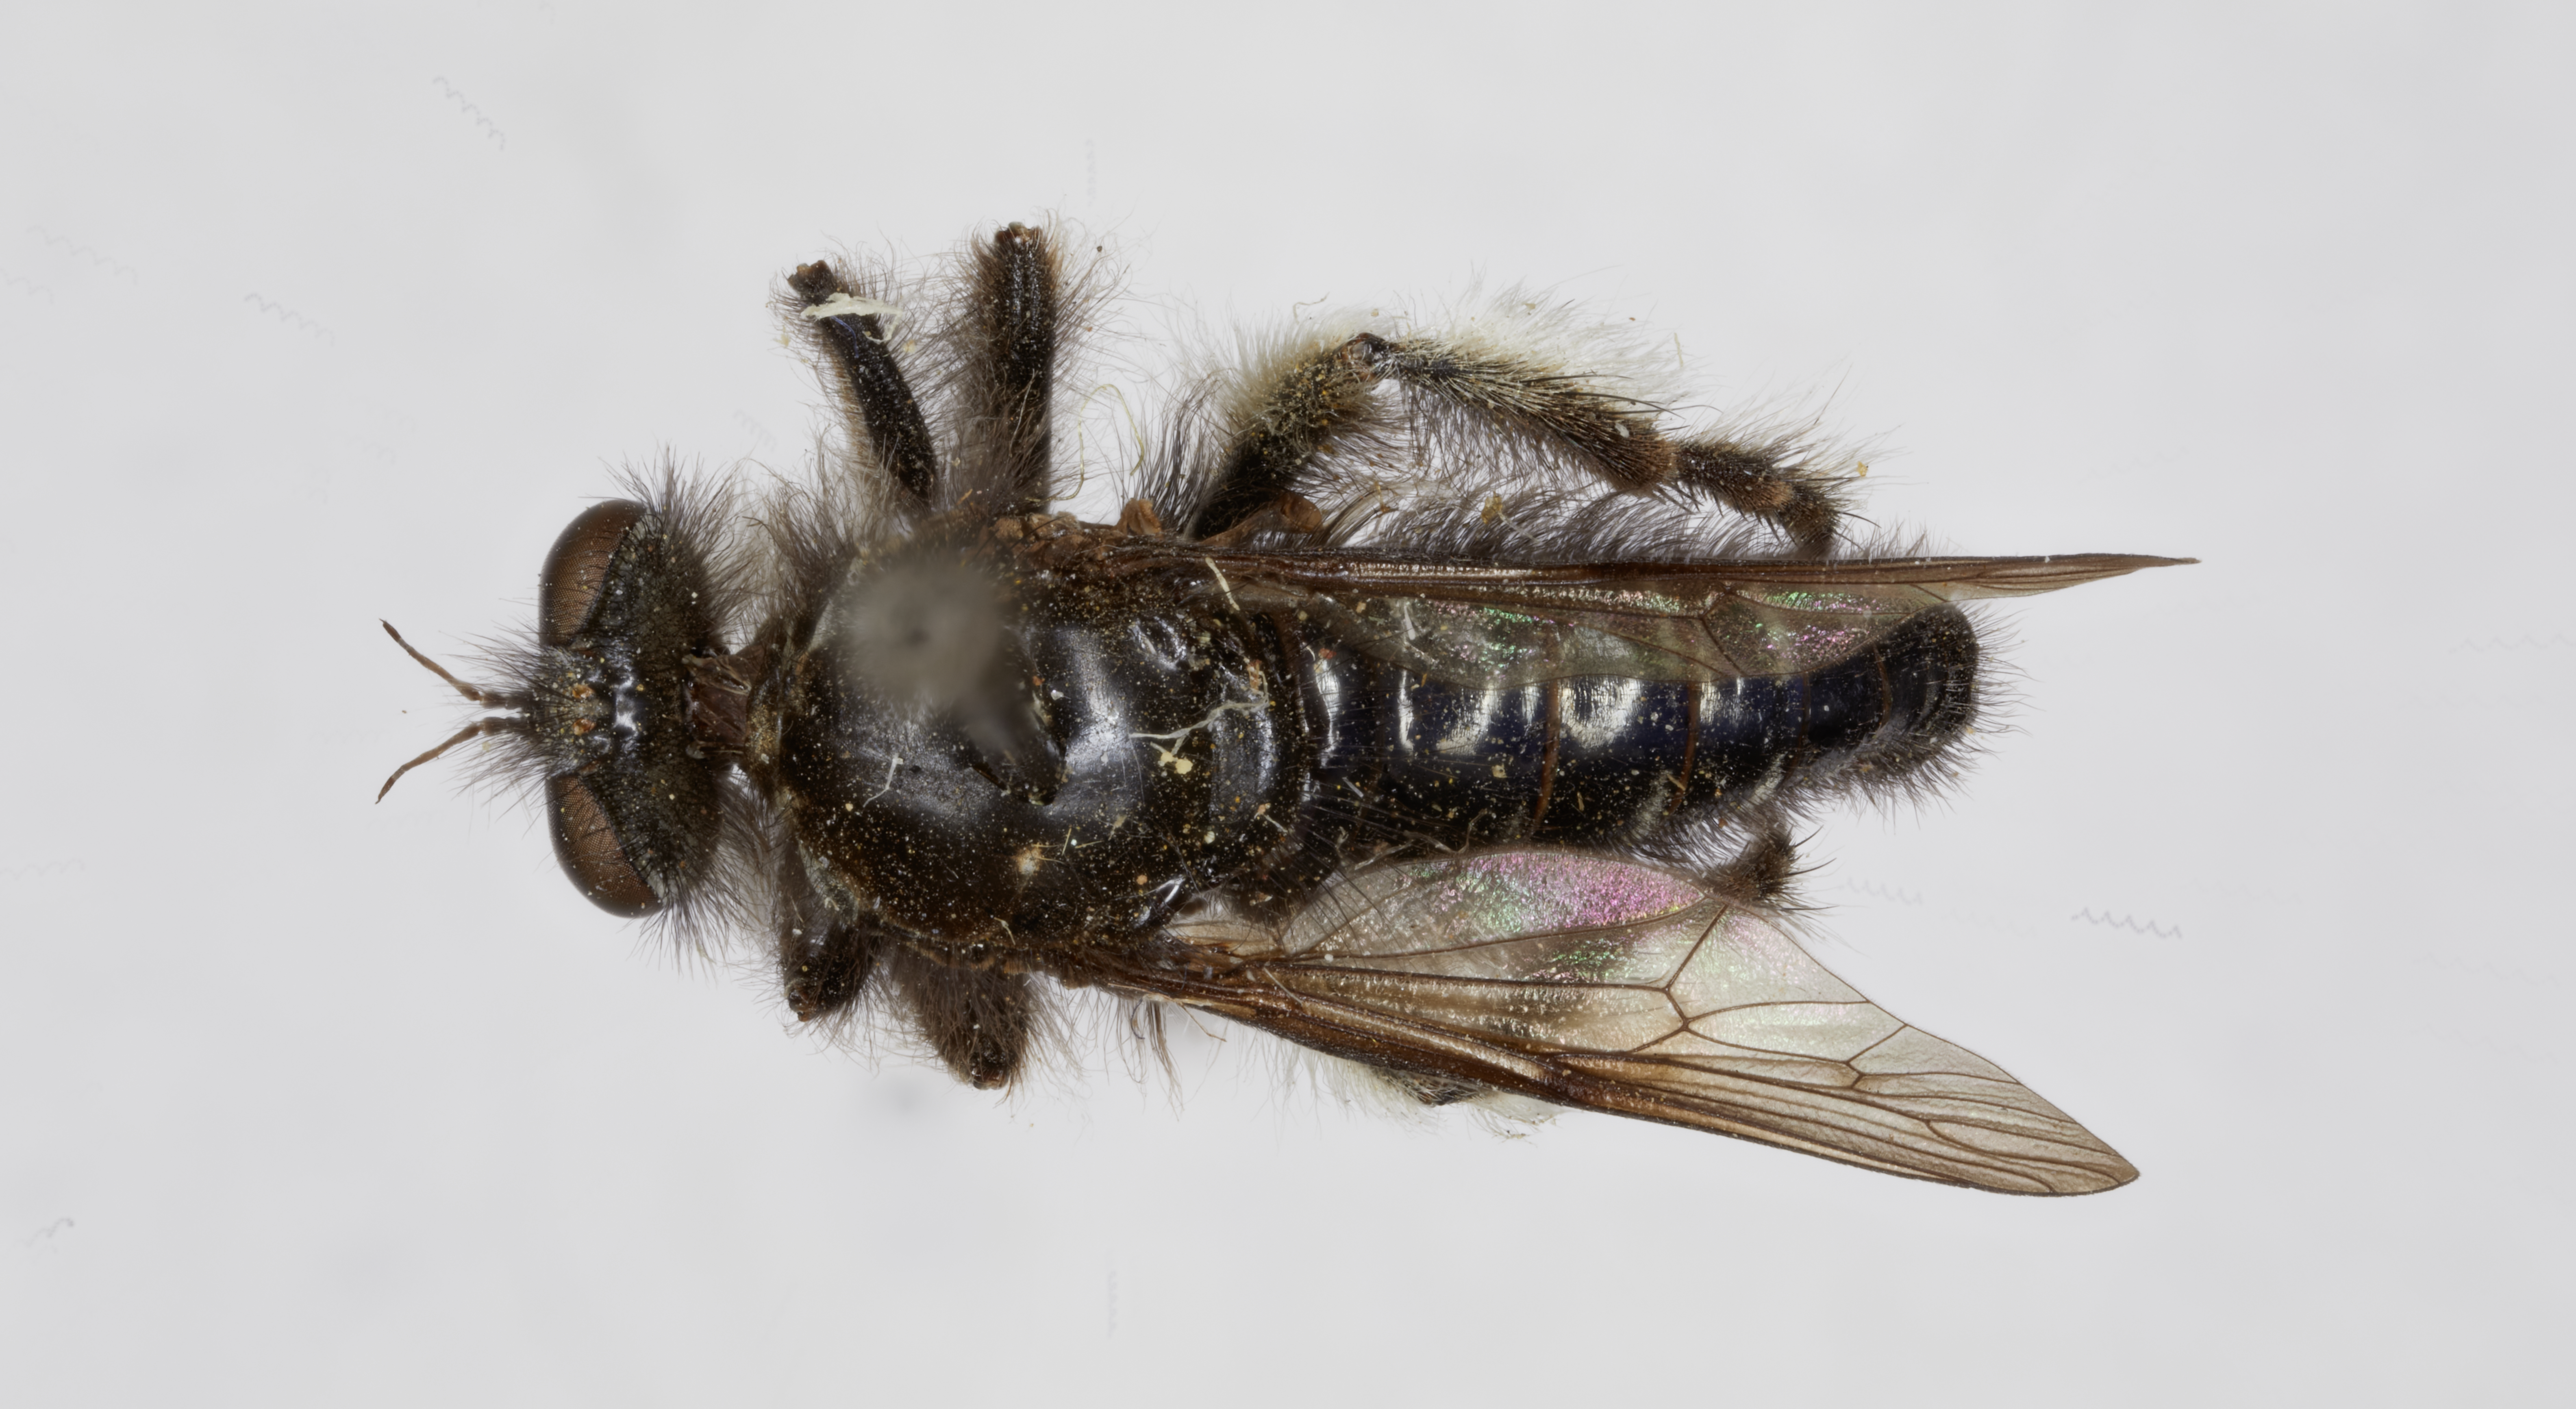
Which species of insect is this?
Cyrtopogon aldrichii
